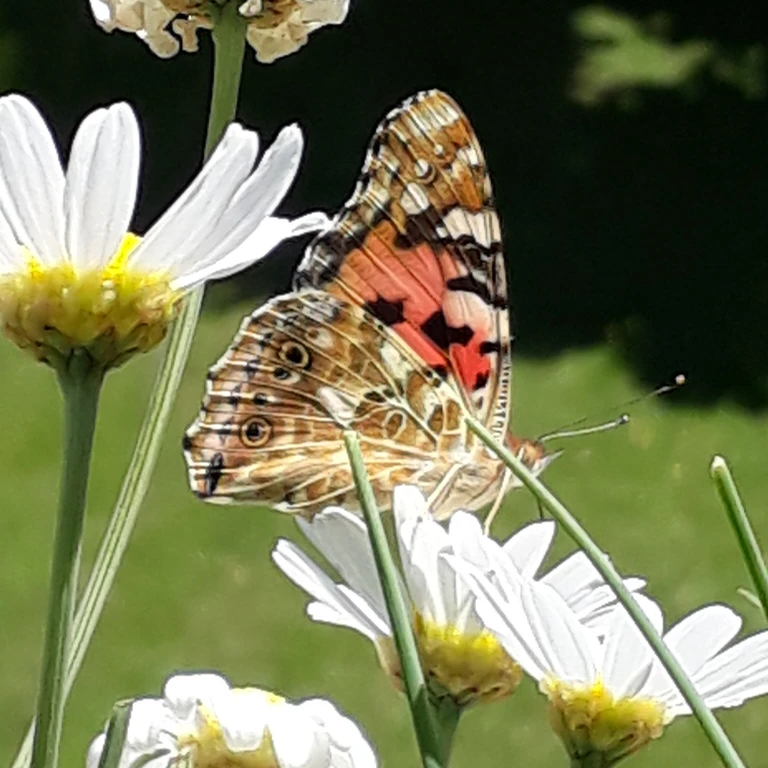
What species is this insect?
Vanessa cardui
